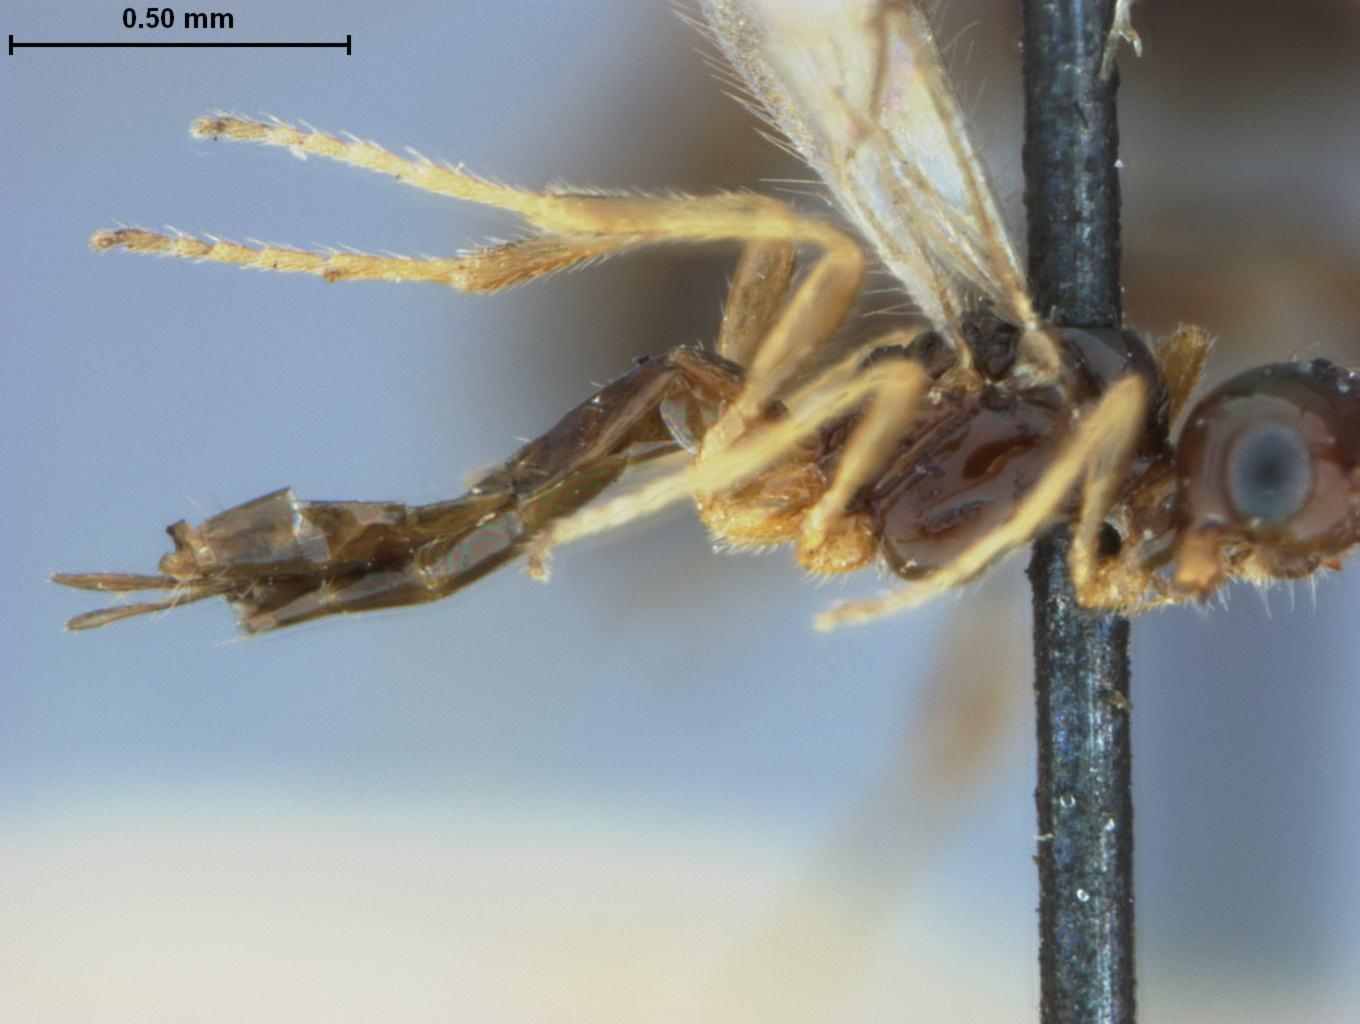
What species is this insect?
Adelura subcompressa
